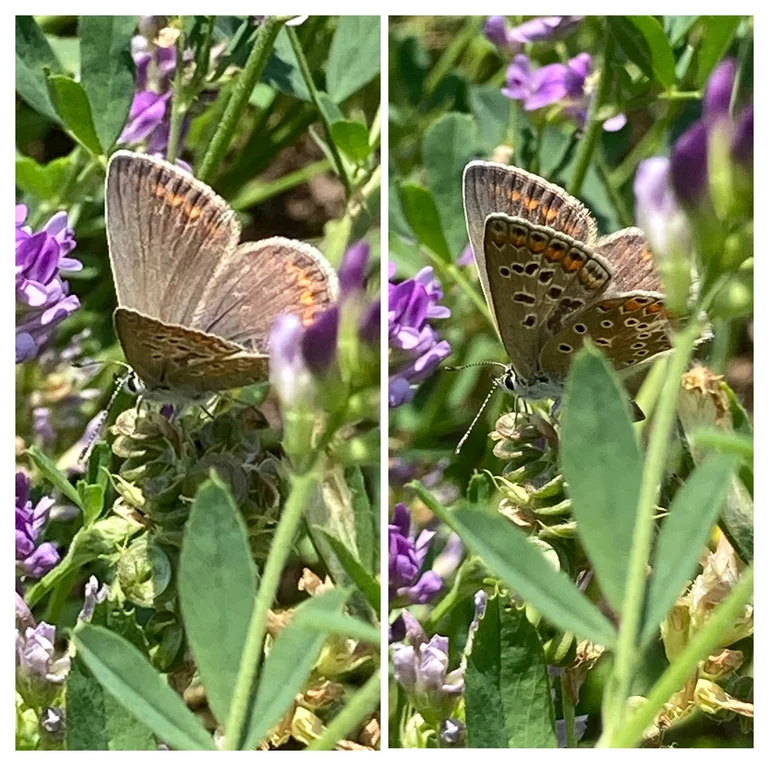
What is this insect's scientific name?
Polyommatus icarus
